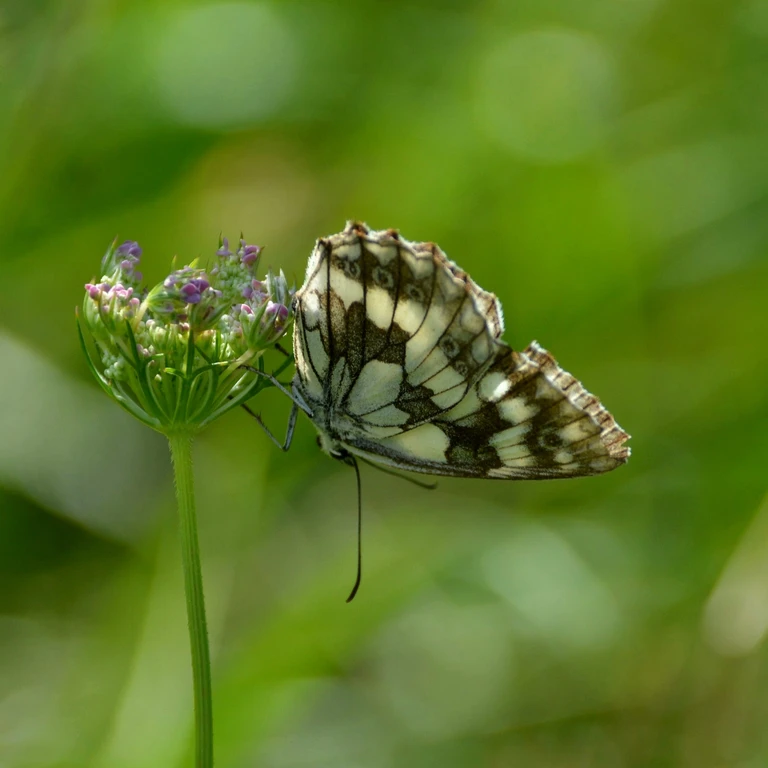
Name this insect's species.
Melanargia galathea
